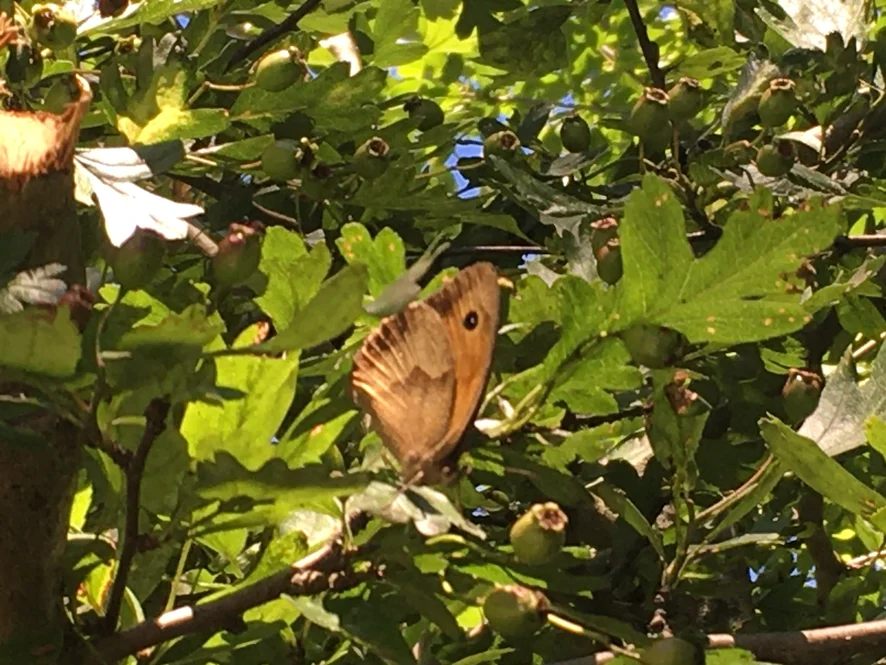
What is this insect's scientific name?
Maniola jurtina
